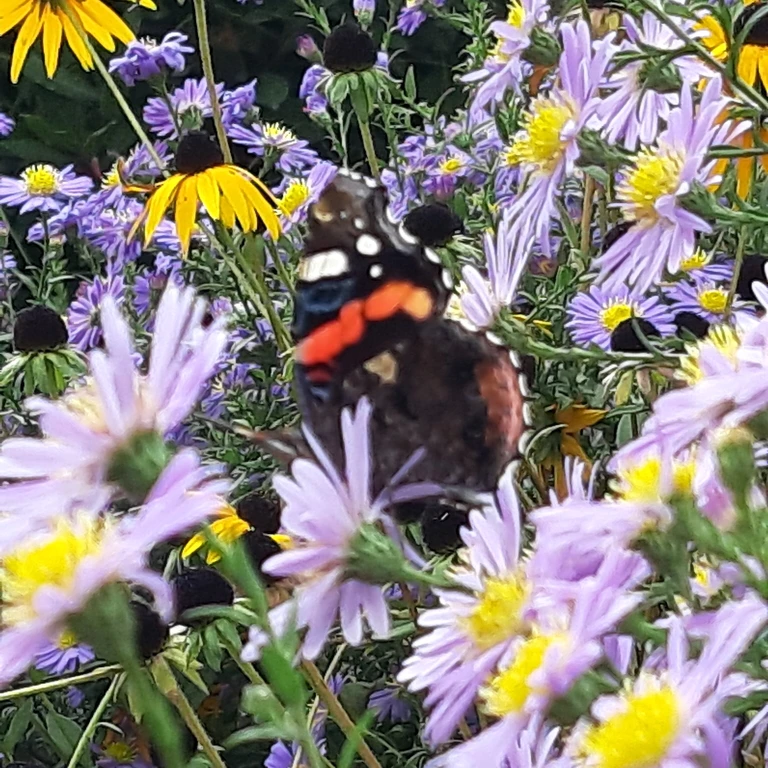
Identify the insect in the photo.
Vanessa atalanta
